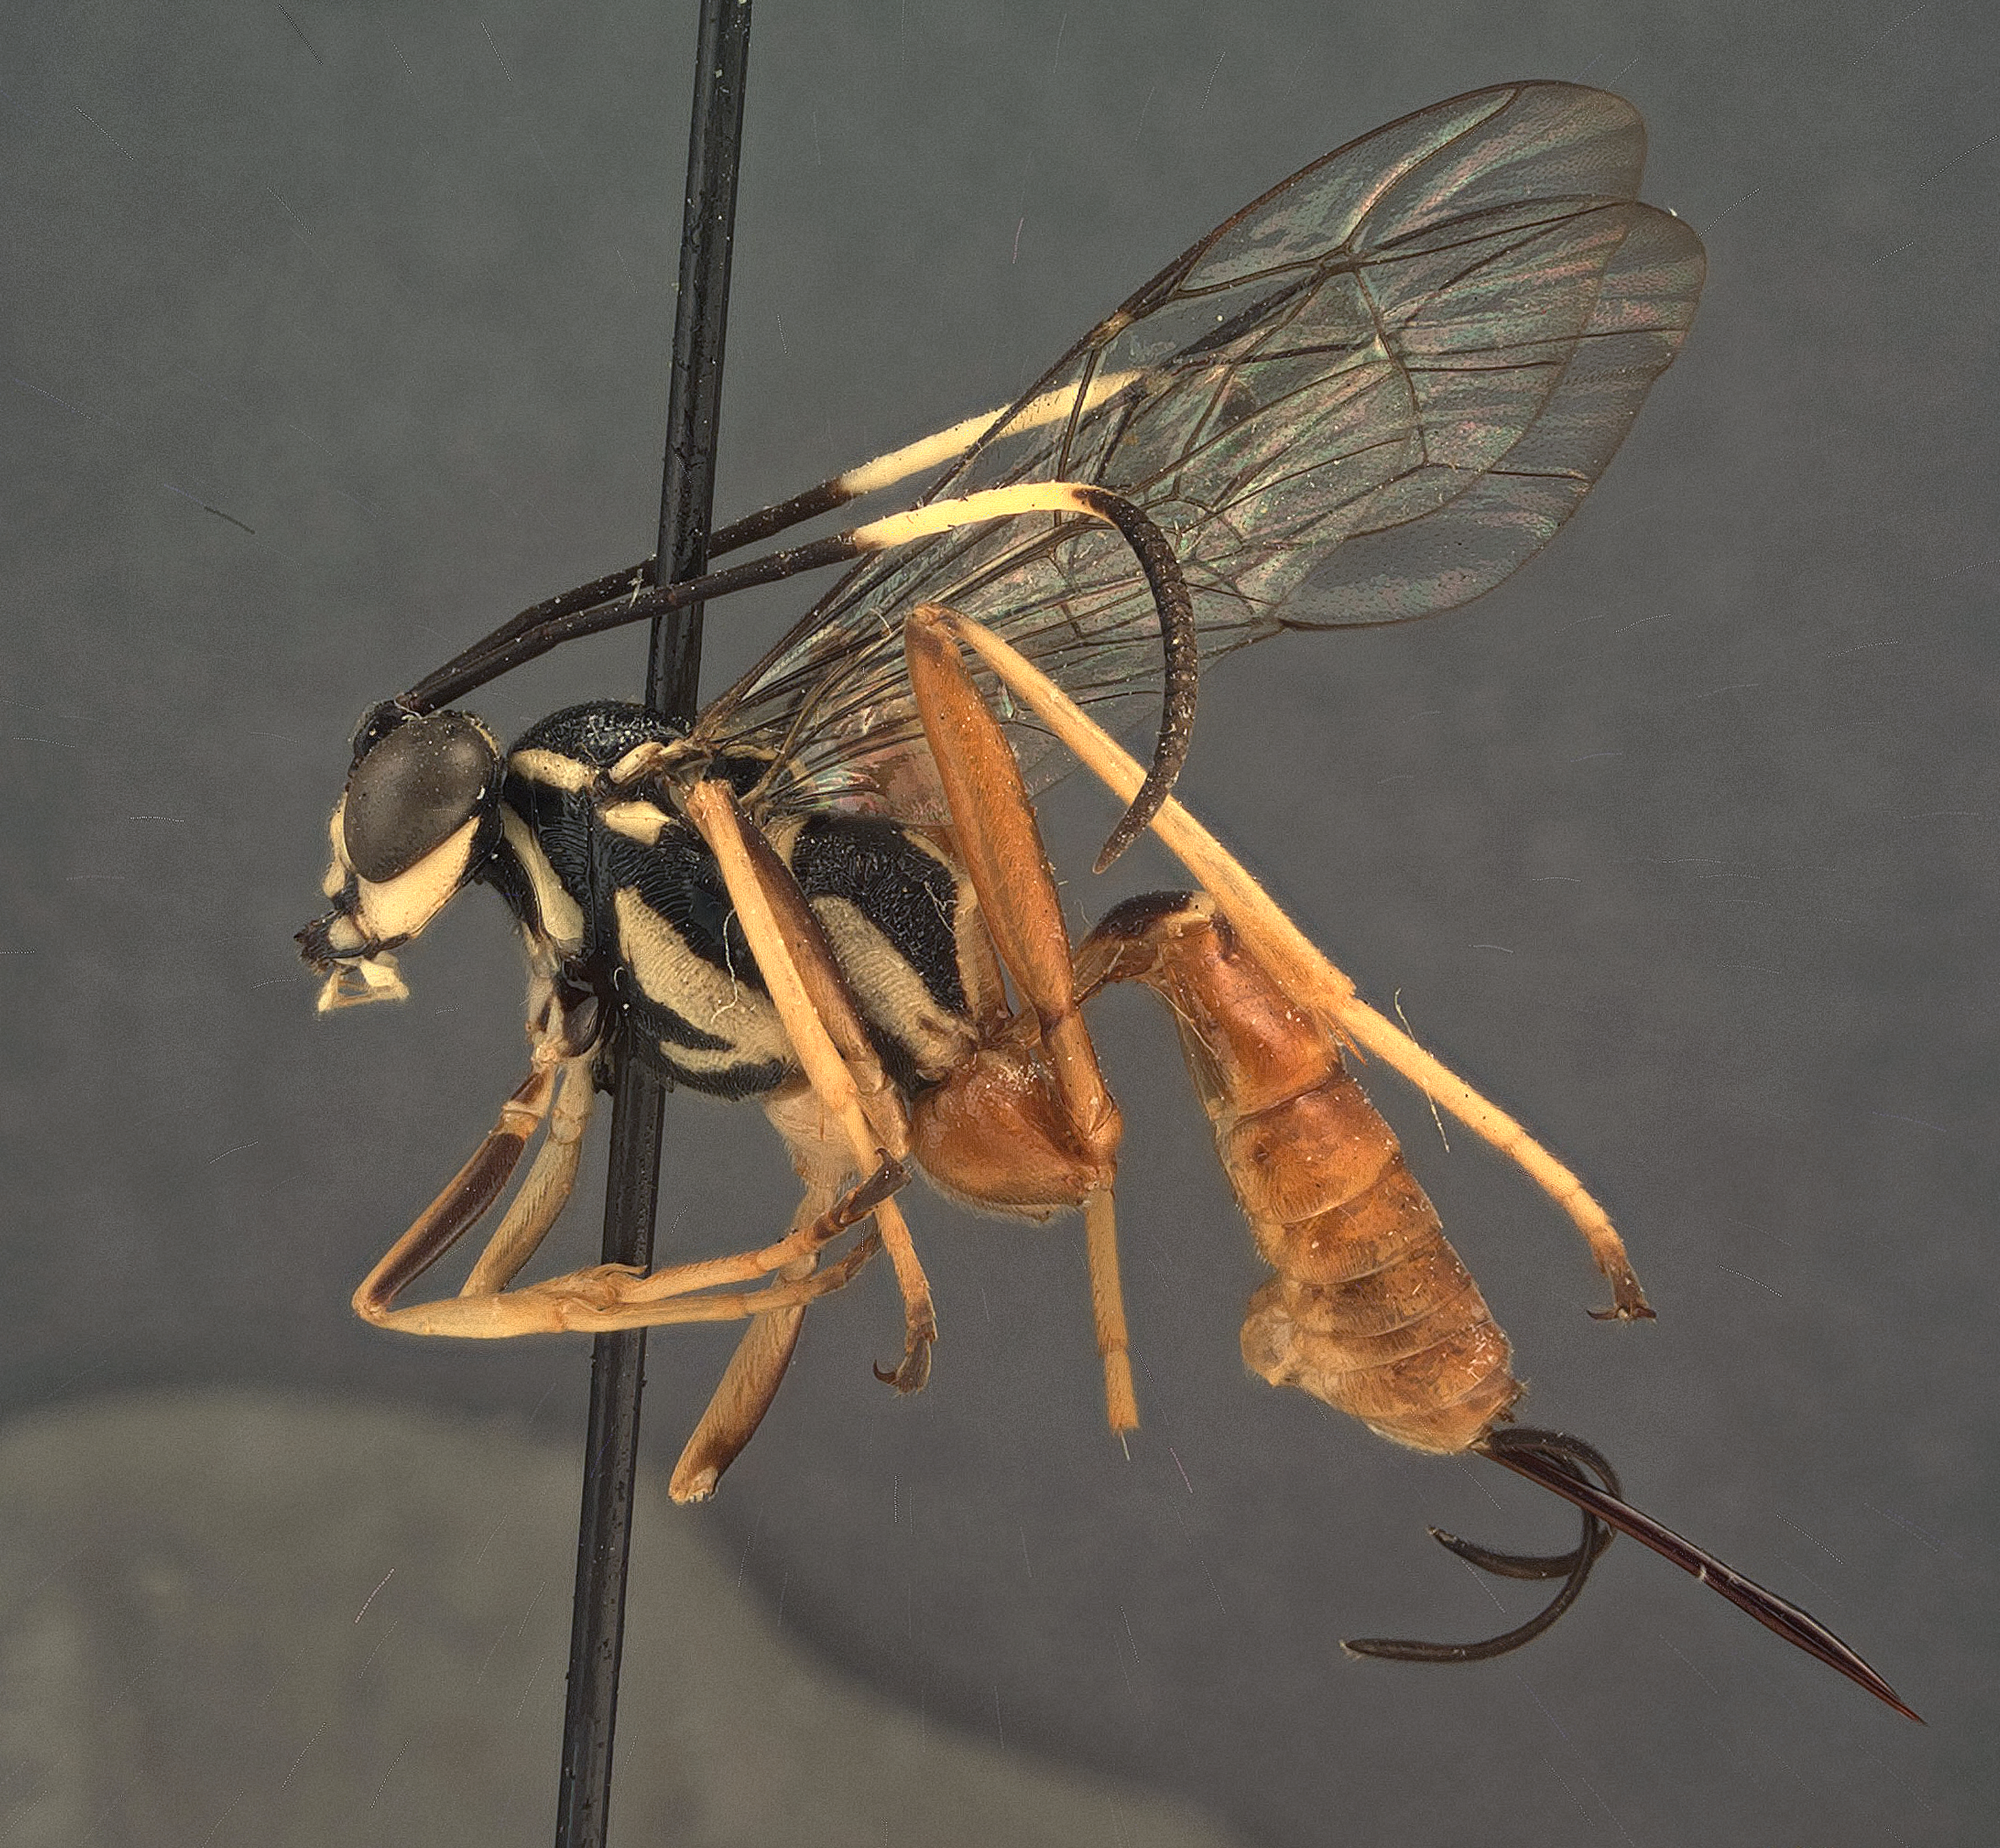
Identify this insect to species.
Cryptanura isthmus
